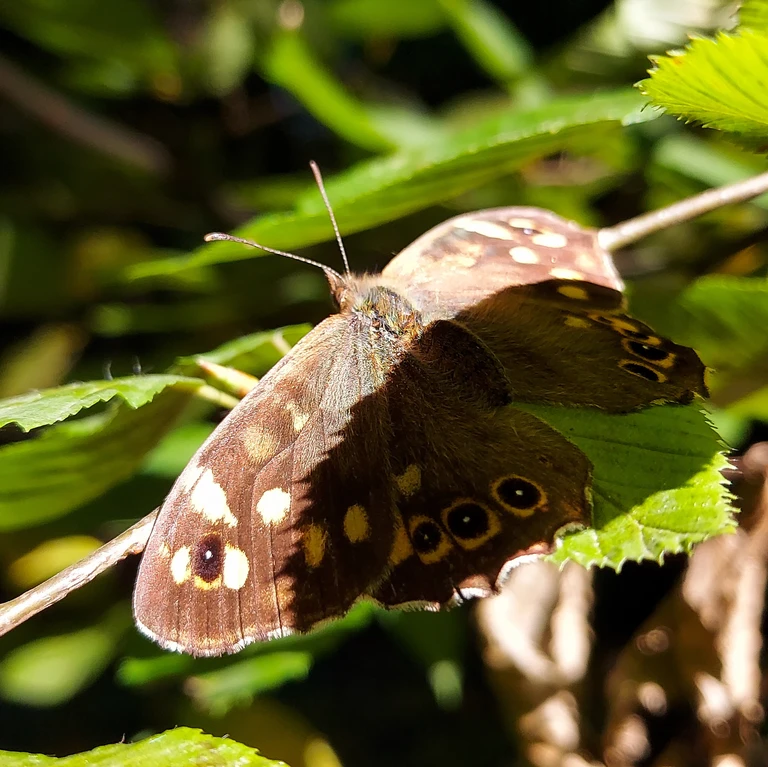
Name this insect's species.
Pararge aegeria
